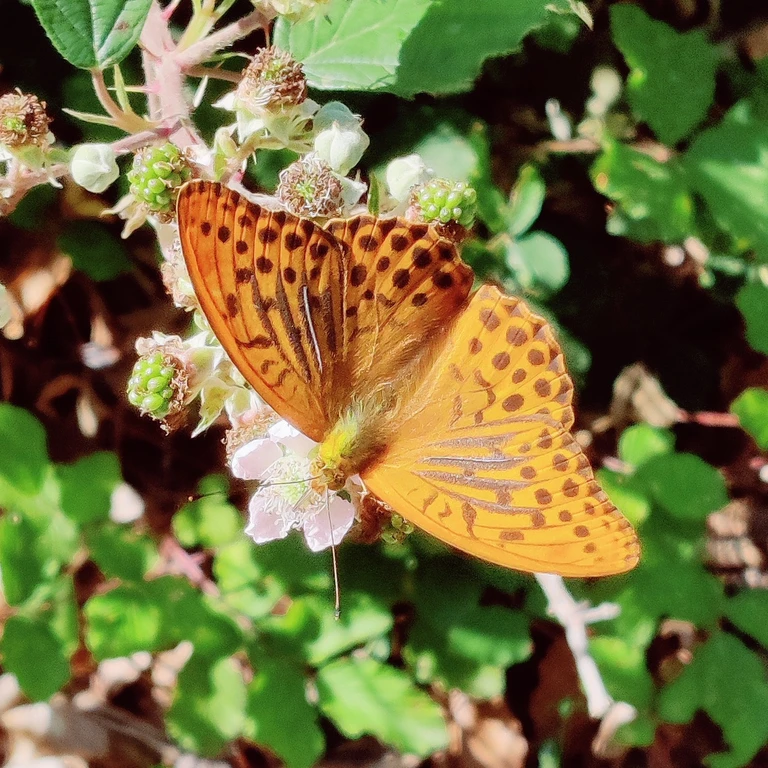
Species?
Argynnis paphia
